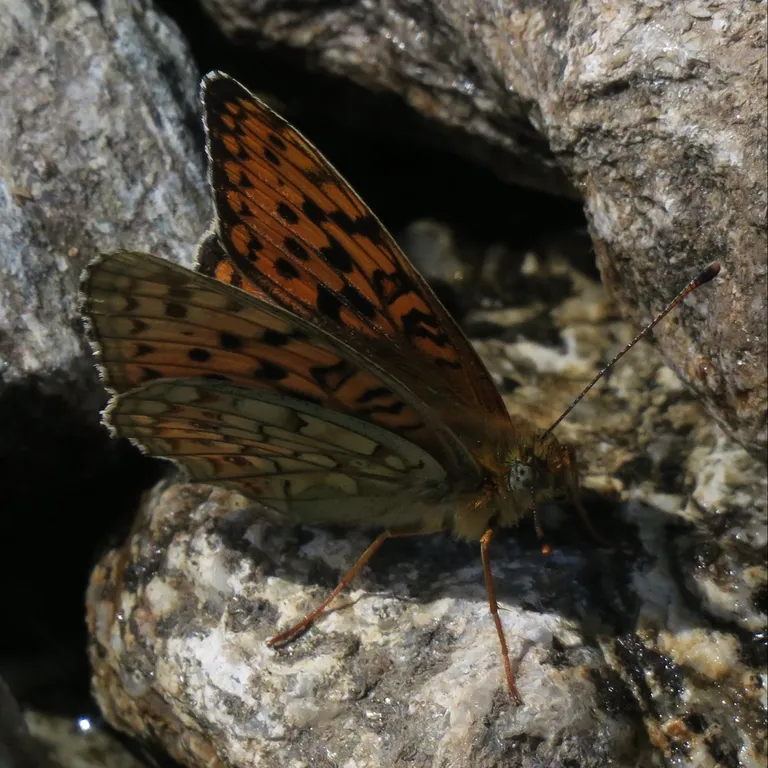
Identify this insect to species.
Fabriciana niobe
